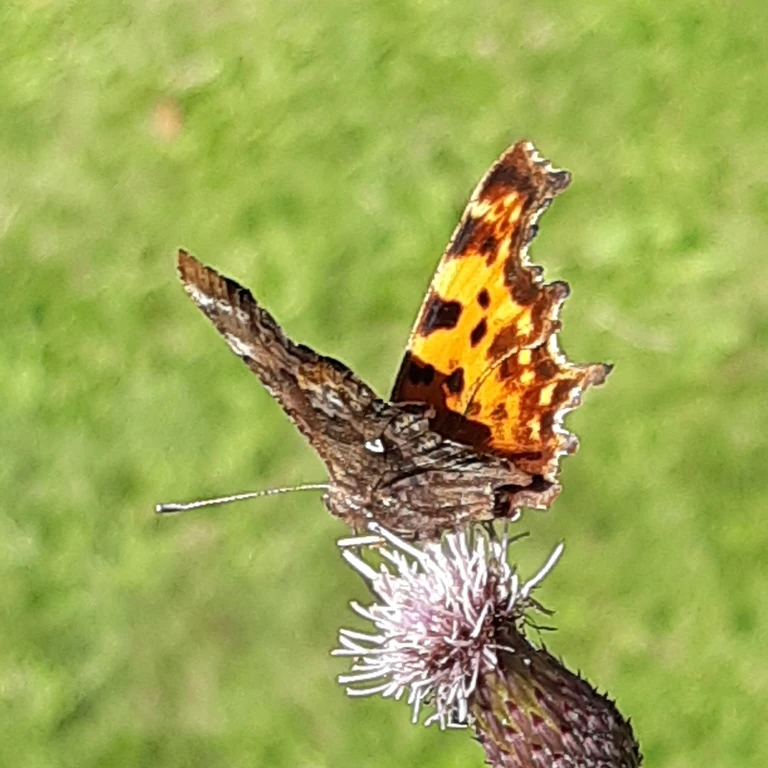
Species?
Polygonia c-album
